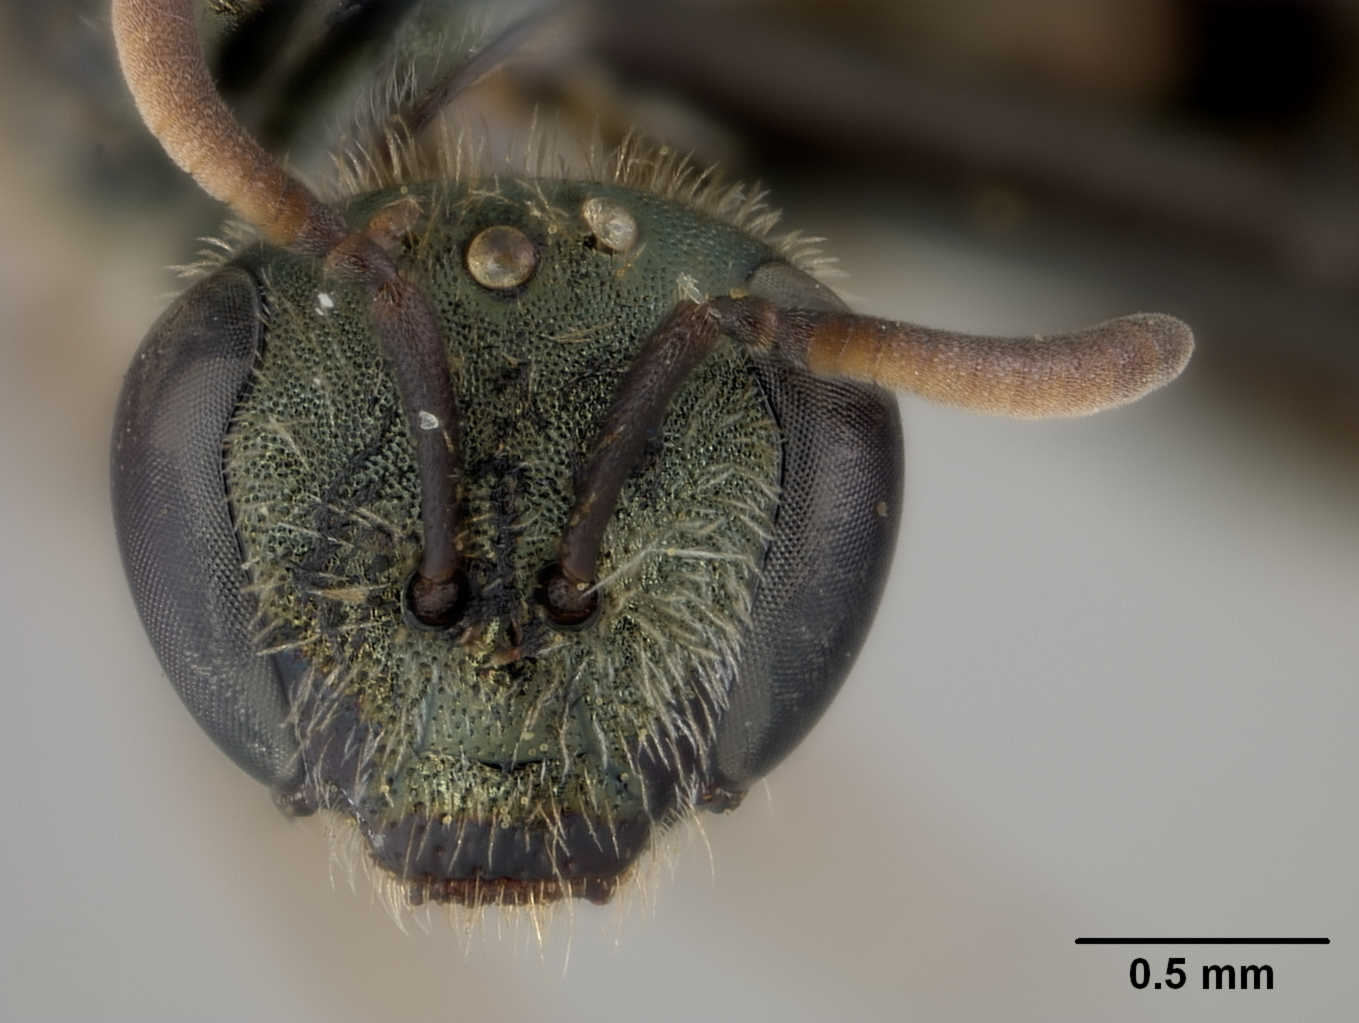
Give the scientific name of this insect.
Halictus paitensis
